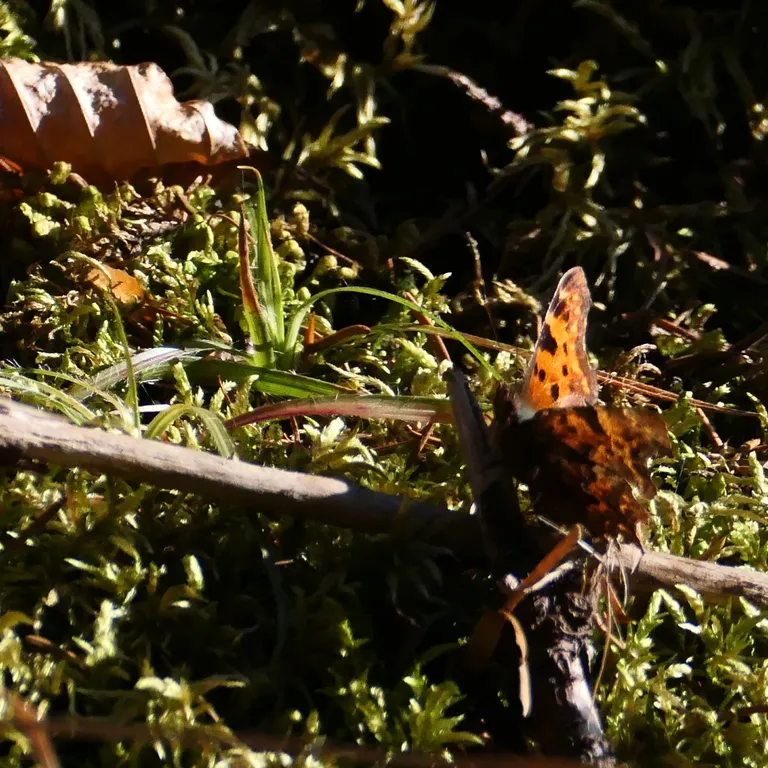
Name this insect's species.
Polygonia c-album
